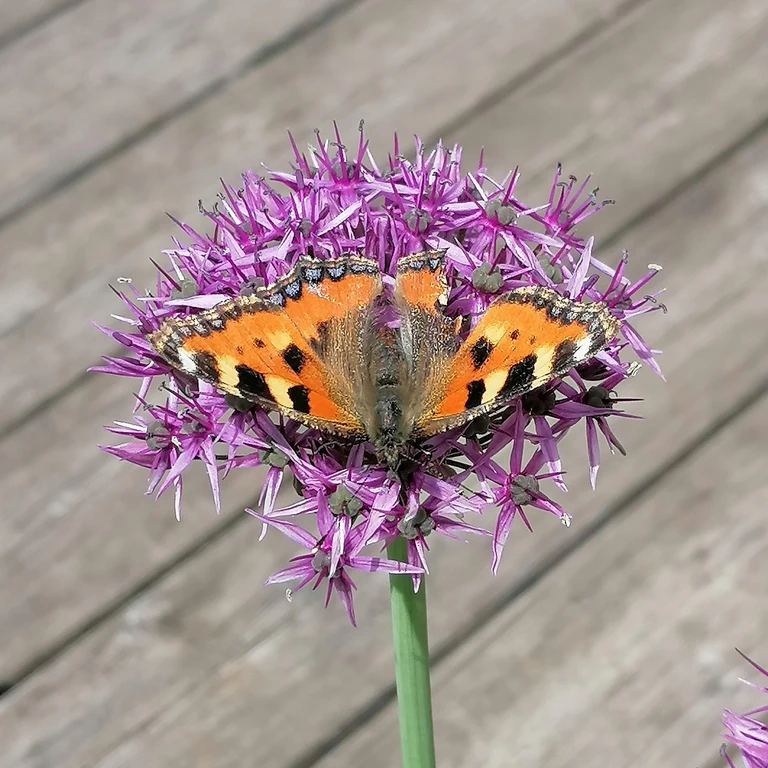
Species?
Aglais urticae
